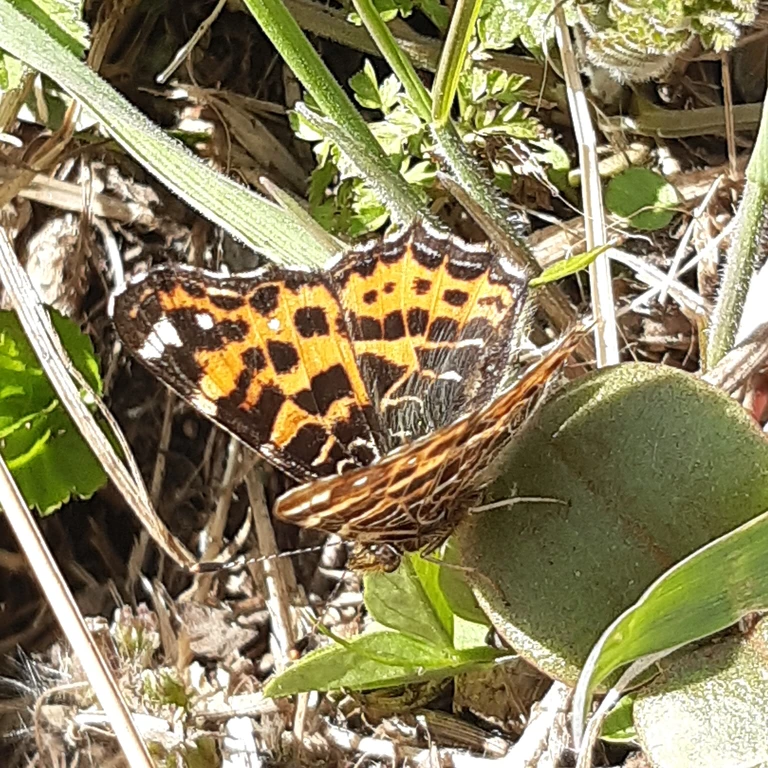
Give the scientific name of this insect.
Araschnia levana
